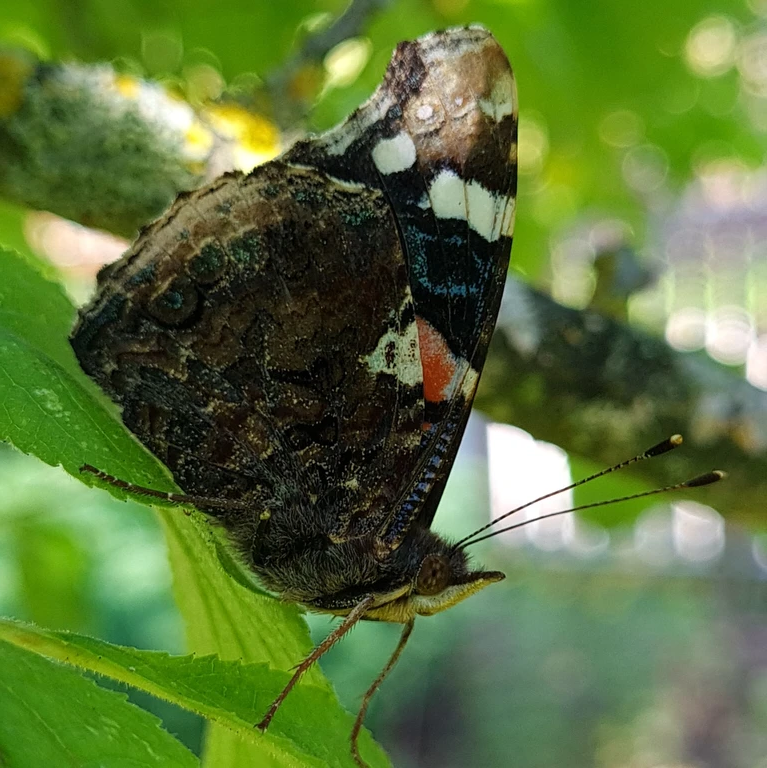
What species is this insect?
Vanessa atalanta
